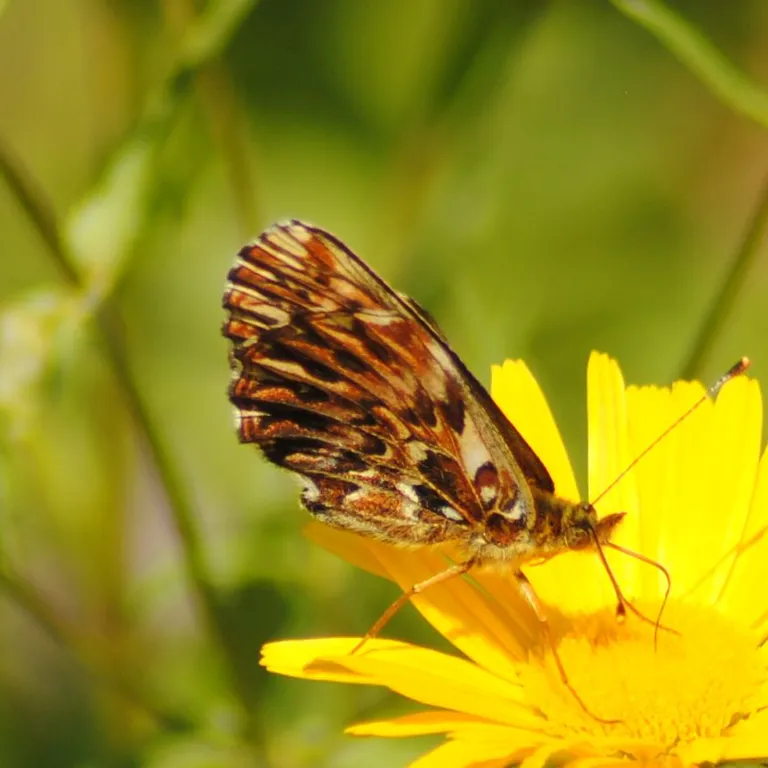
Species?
Boloria titania
